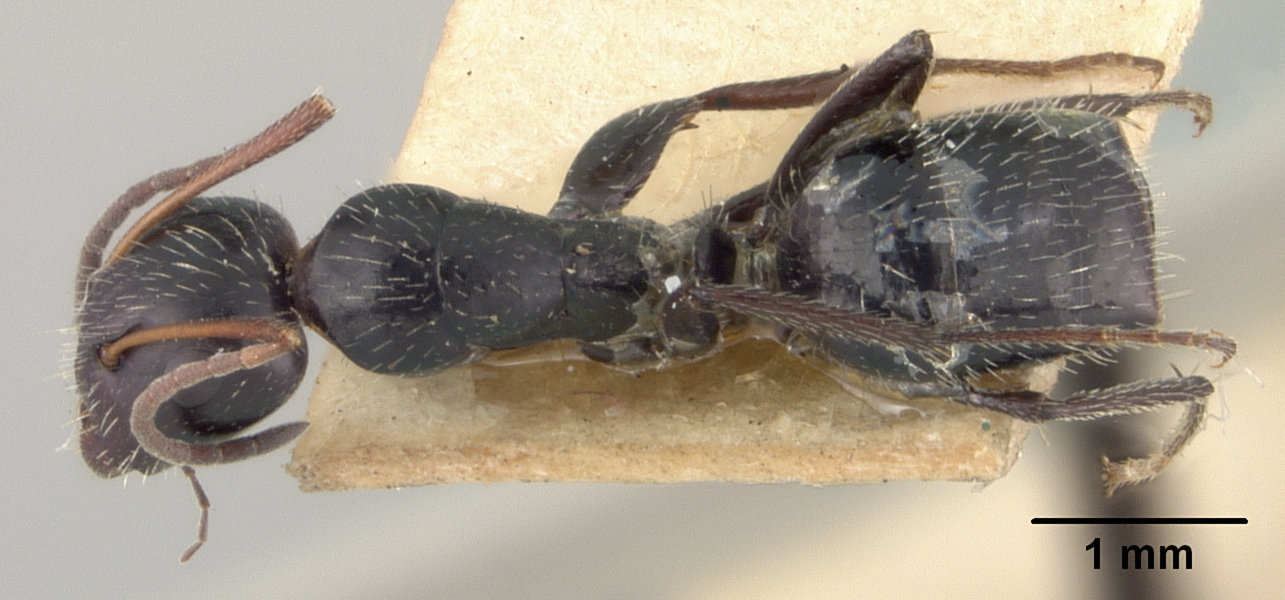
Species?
Camponotus andrei
